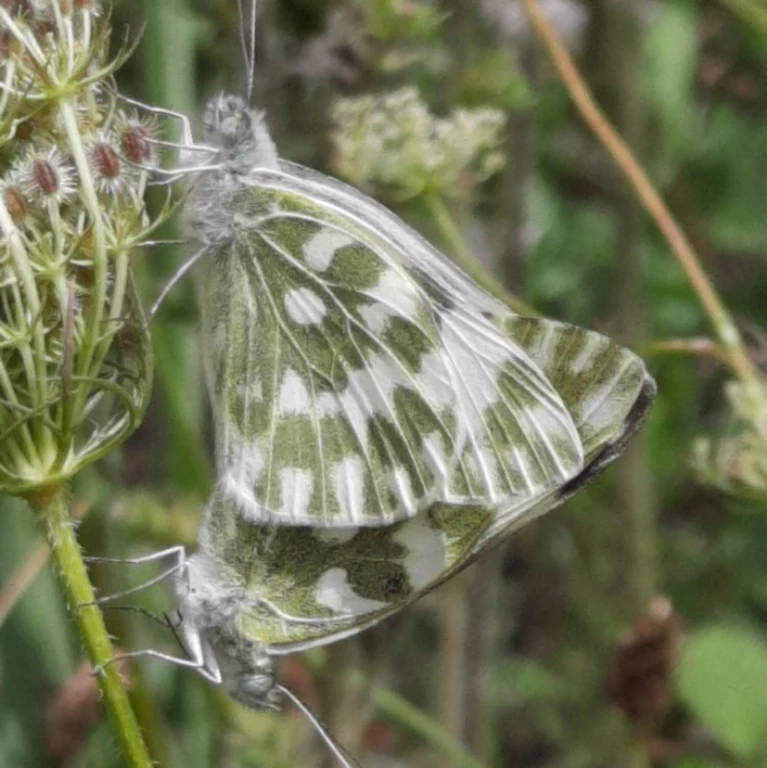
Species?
Pontia edusa
